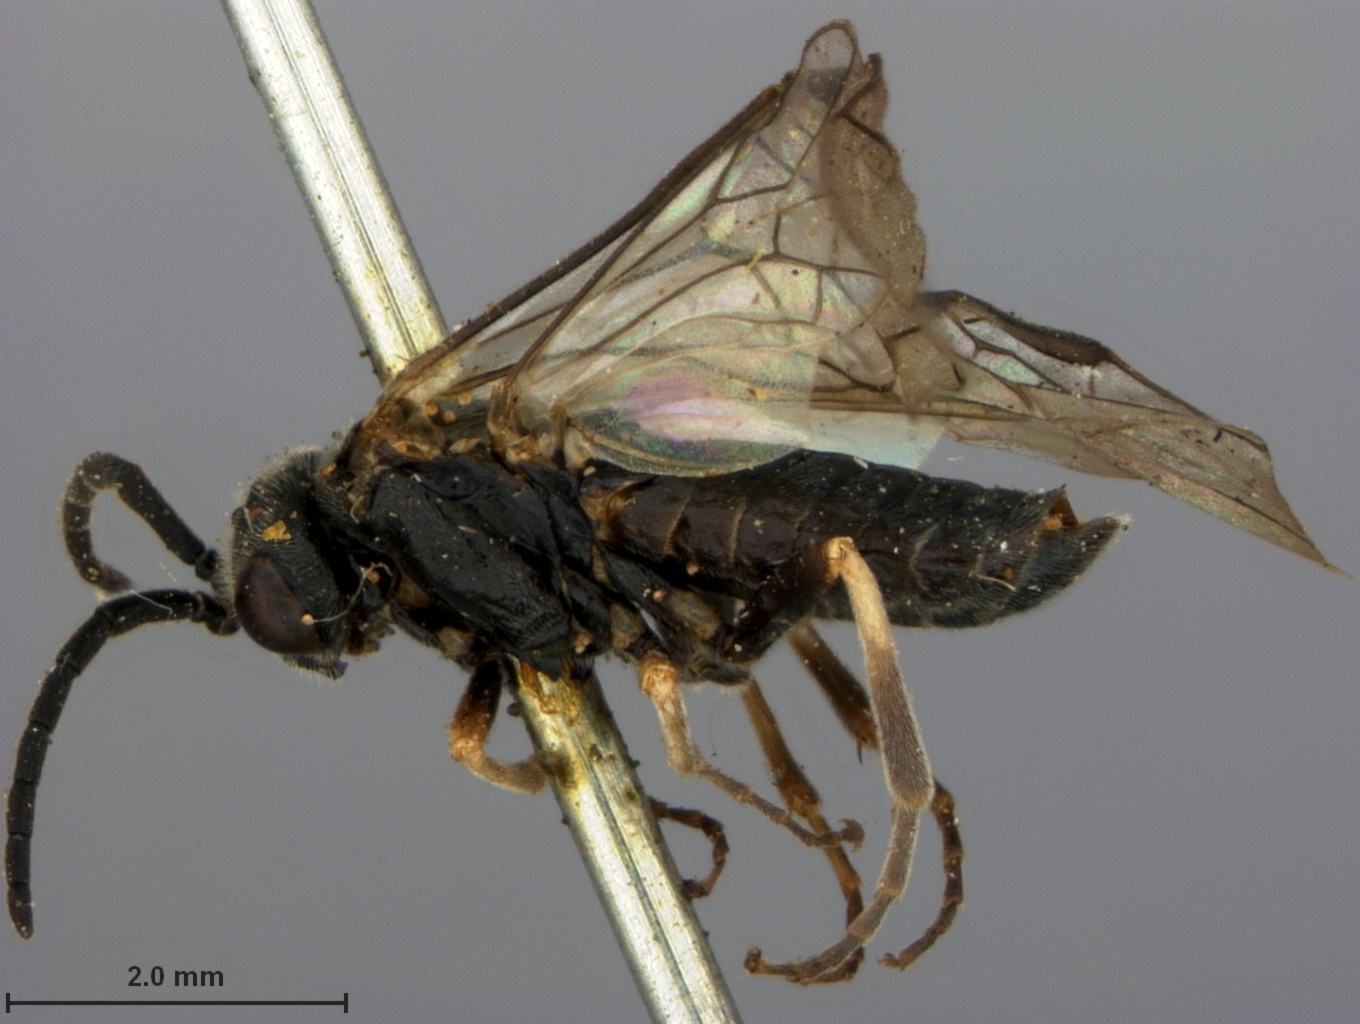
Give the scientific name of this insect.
Erythraspides ashmeadi
